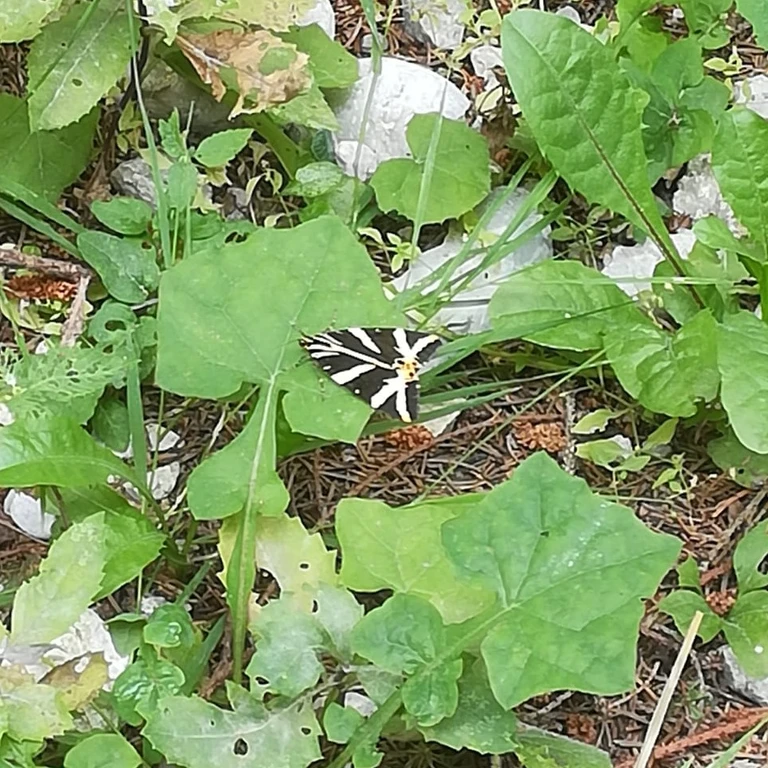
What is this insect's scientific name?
Euplagia quadripunctaria
